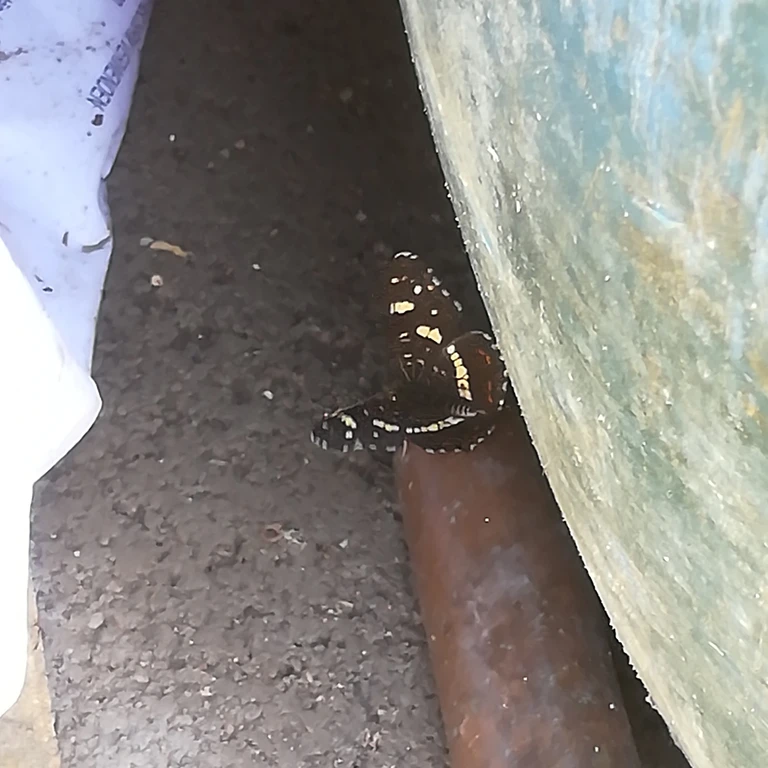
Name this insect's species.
Araschnia levana
